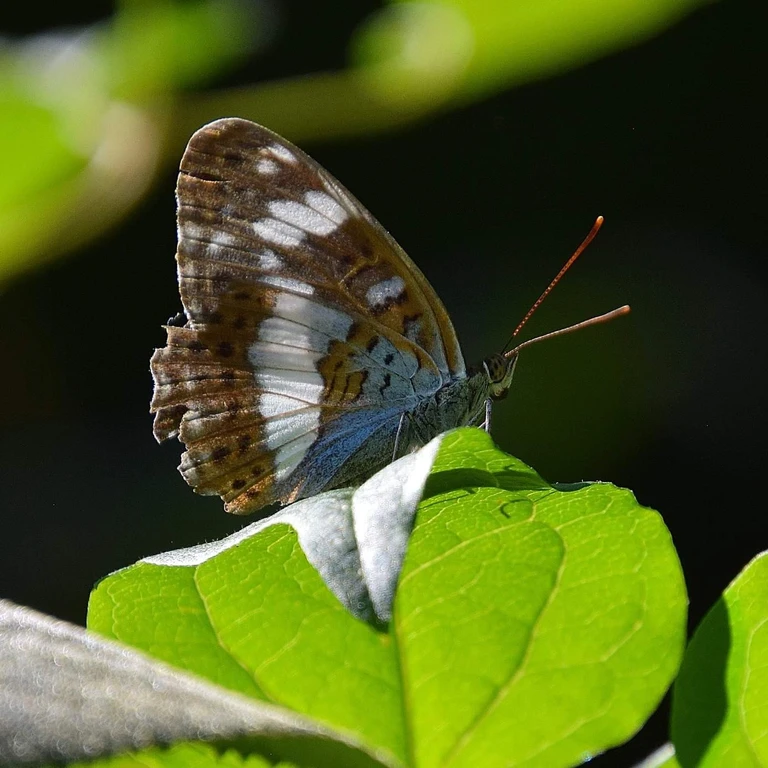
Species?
Limenitis camilla (also Ladoga camilla)
